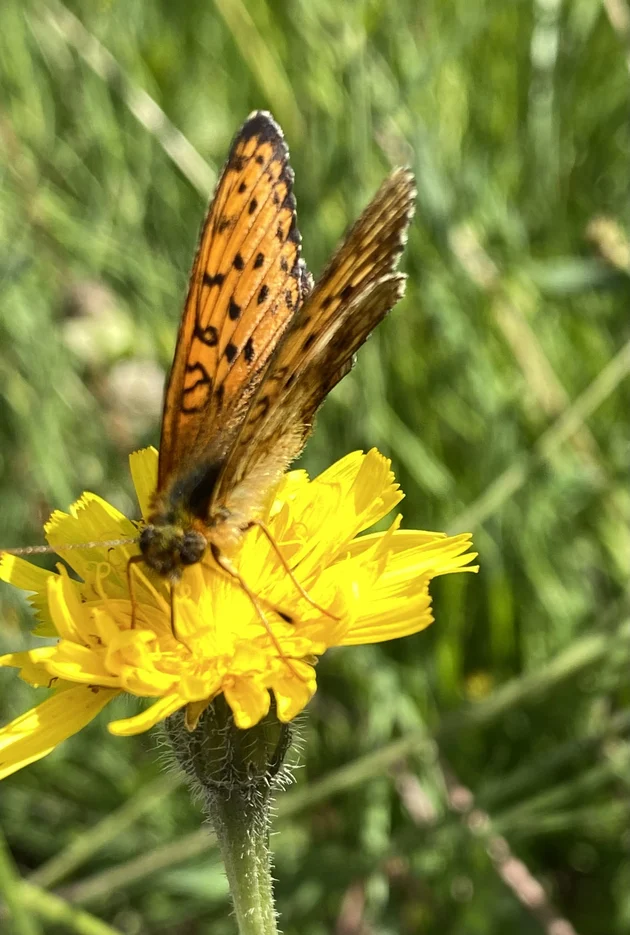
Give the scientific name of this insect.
Brenthis ino
